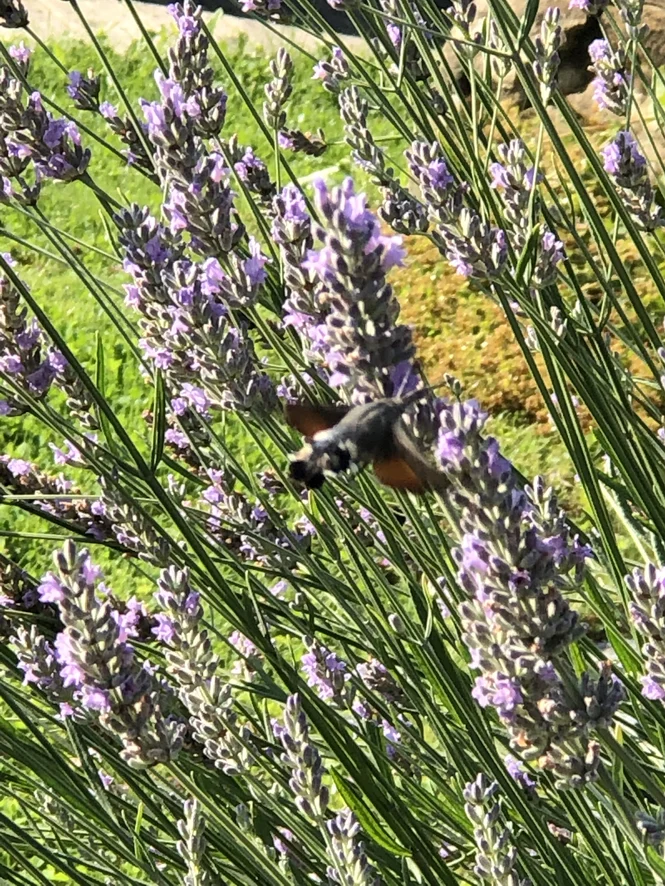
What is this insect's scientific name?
Macroglossum stellatarum
